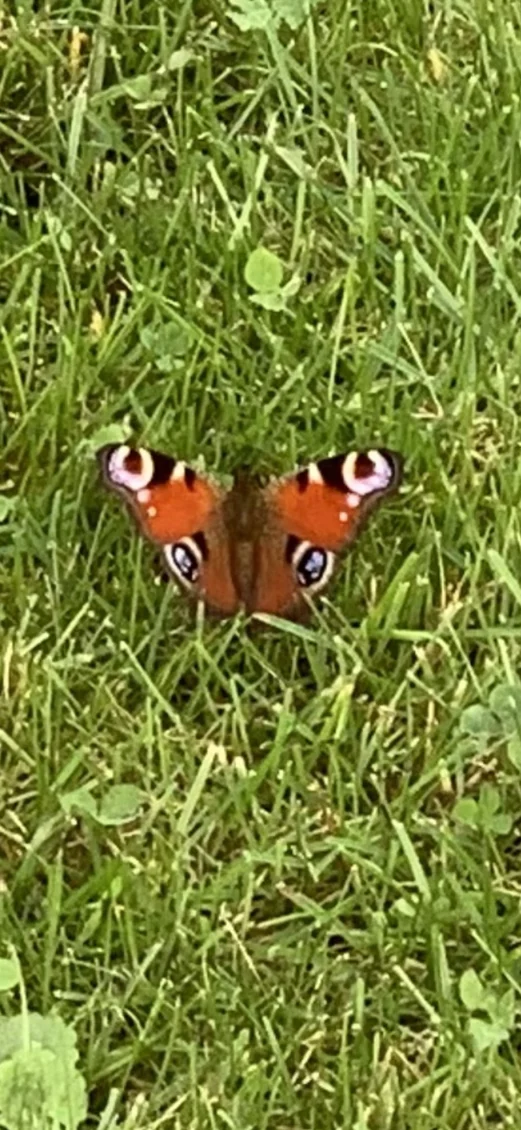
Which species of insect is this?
Aglais io
